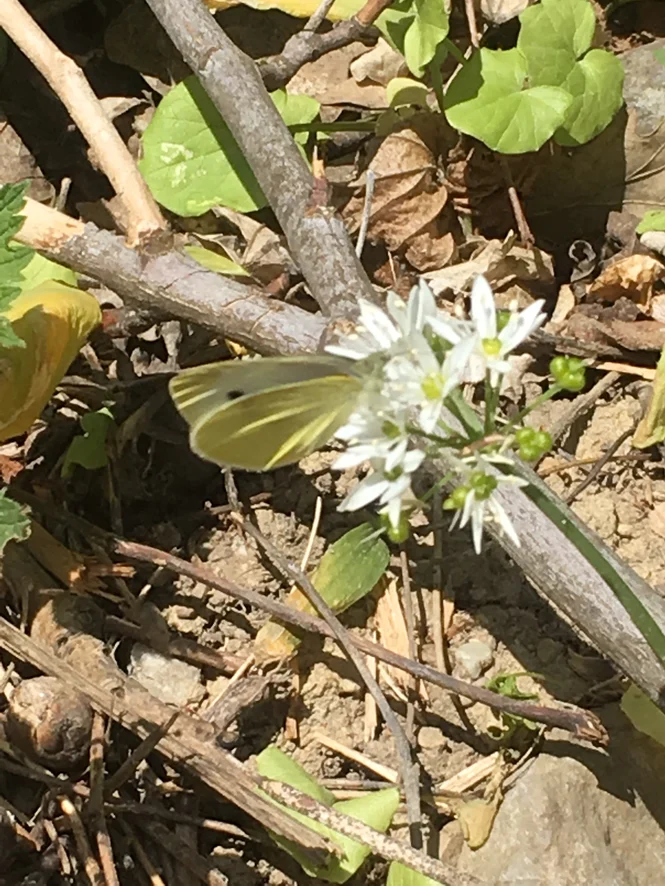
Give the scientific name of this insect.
Pieris rapae
